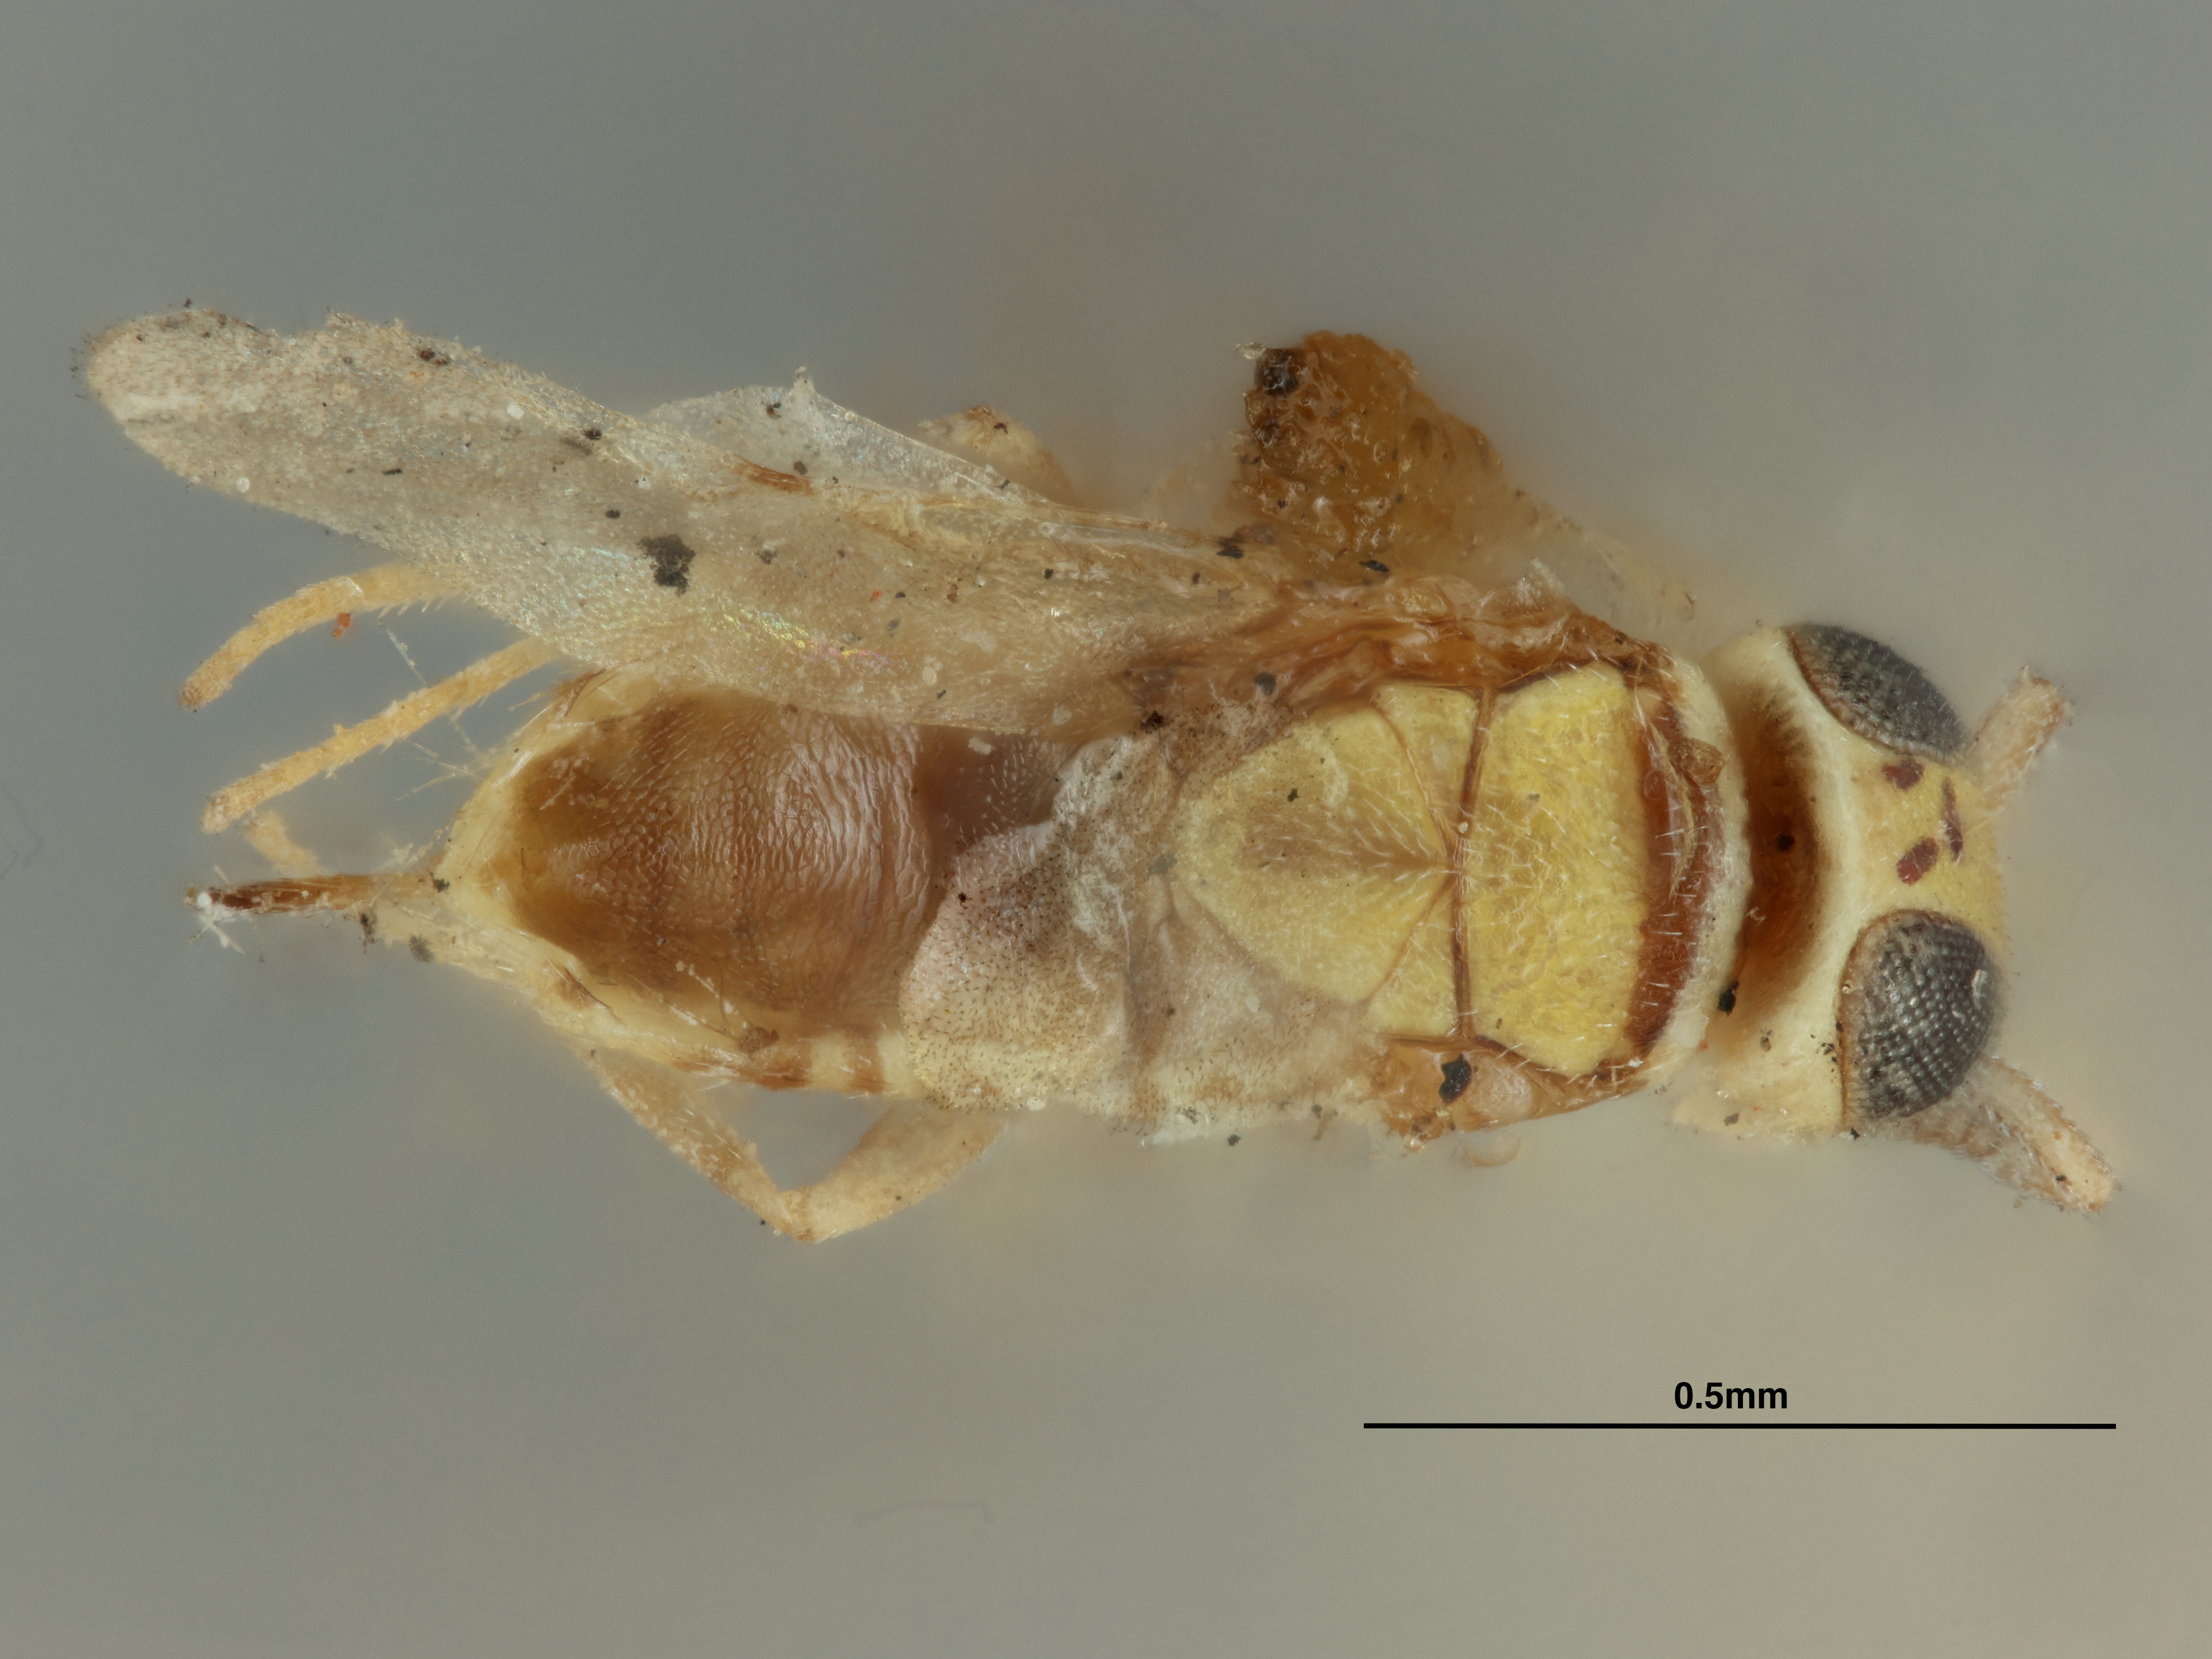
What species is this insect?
Pseudaphycus graminicola
